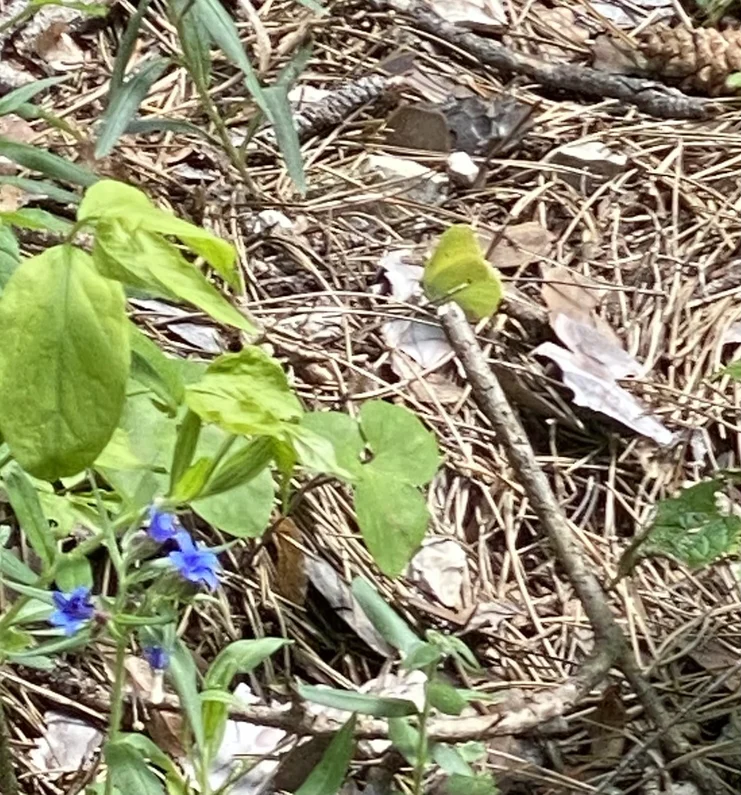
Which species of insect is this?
Gonepteryx rhamni
